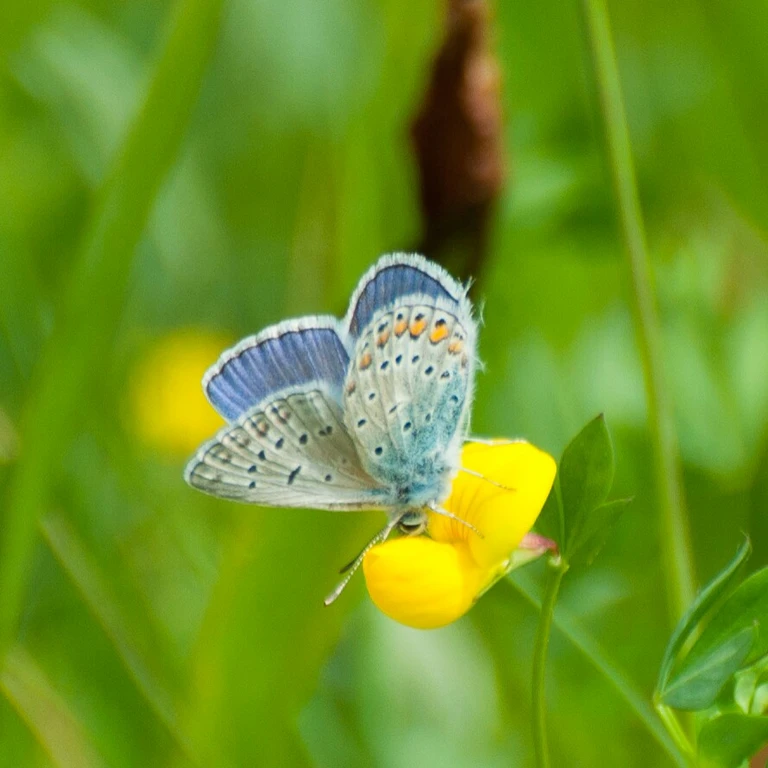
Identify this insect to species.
Polyommatus icarus
